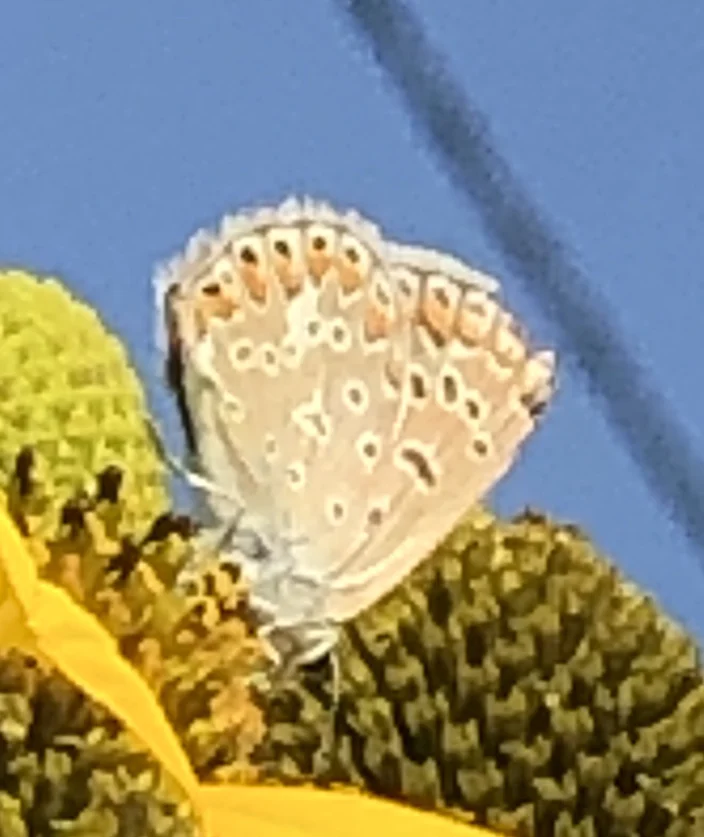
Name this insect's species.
Polyommatus icarus
